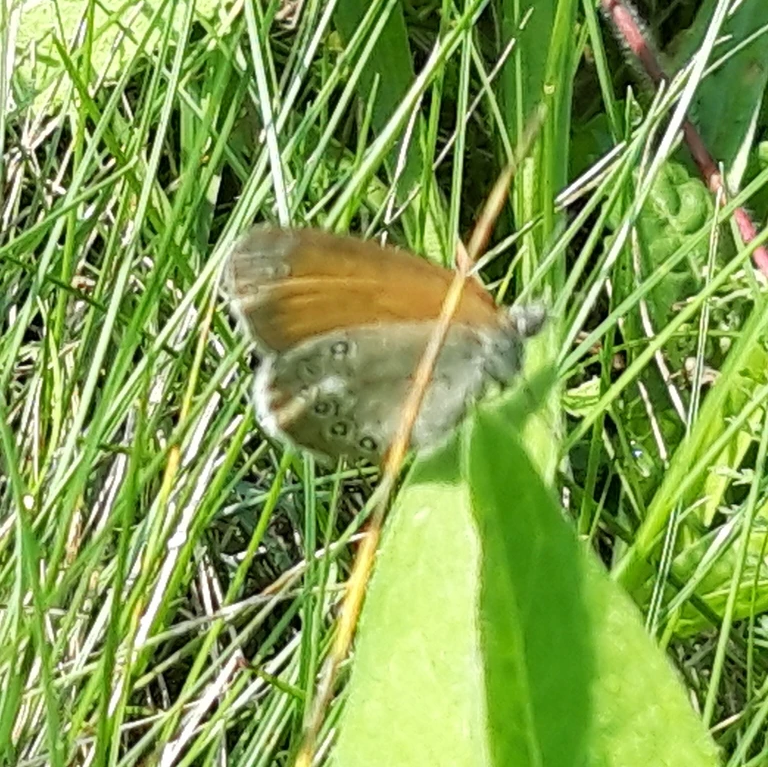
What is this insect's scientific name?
Coenonympha glycerion (also Coenonympha iphis)
